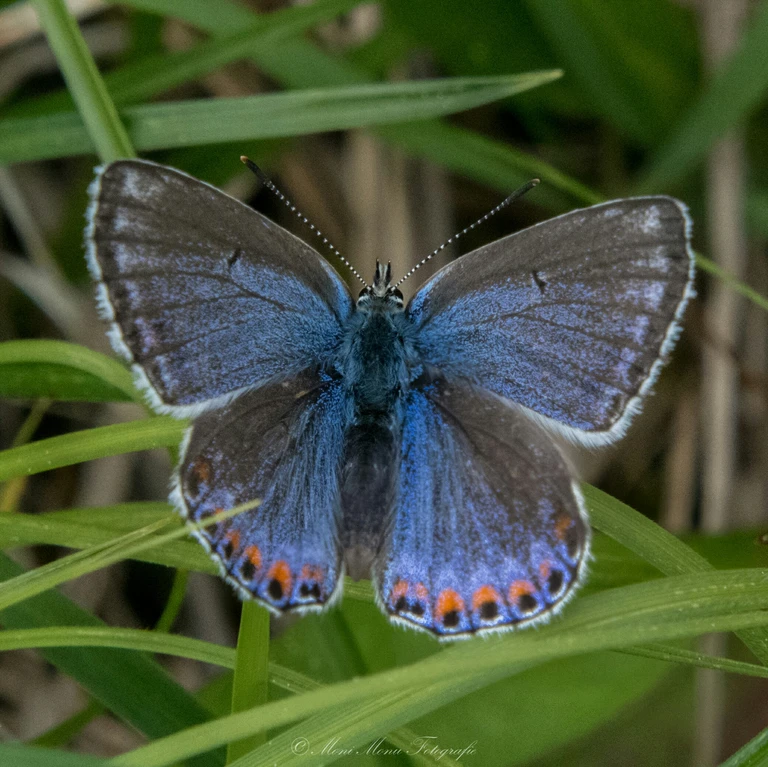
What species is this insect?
Lysandra bellargus
